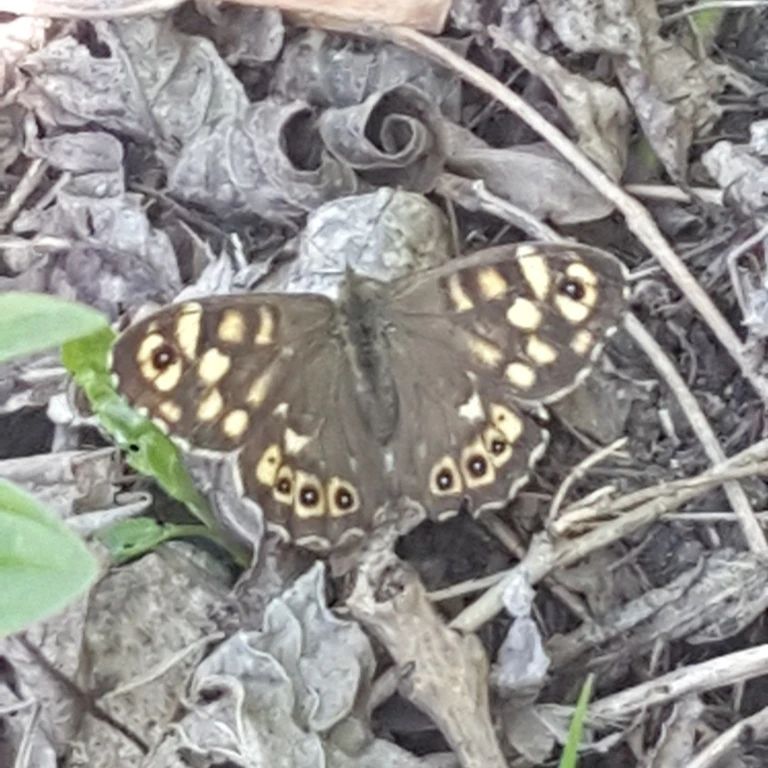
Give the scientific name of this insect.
Pararge aegeria
